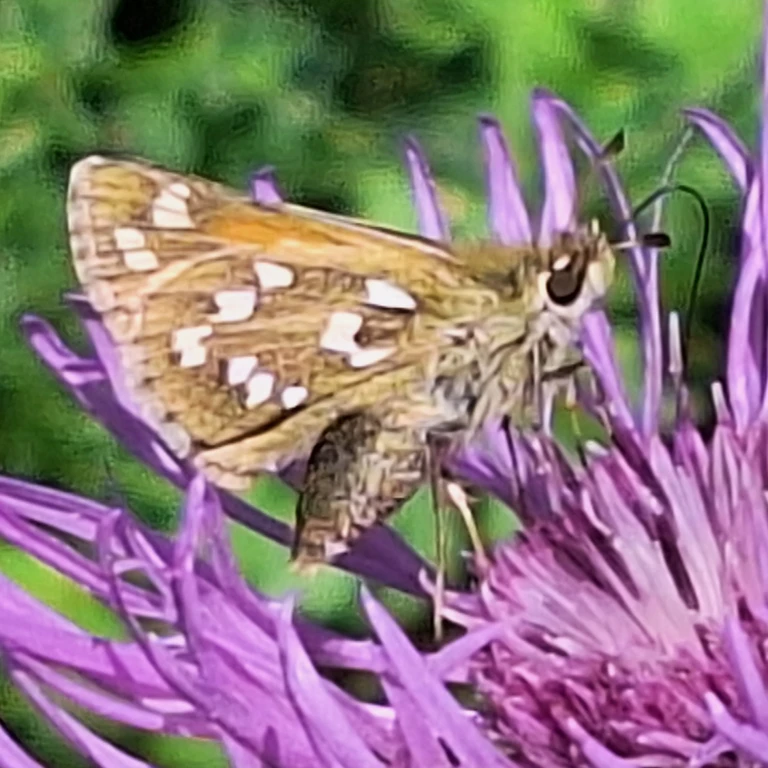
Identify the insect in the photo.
Hesperia comma
